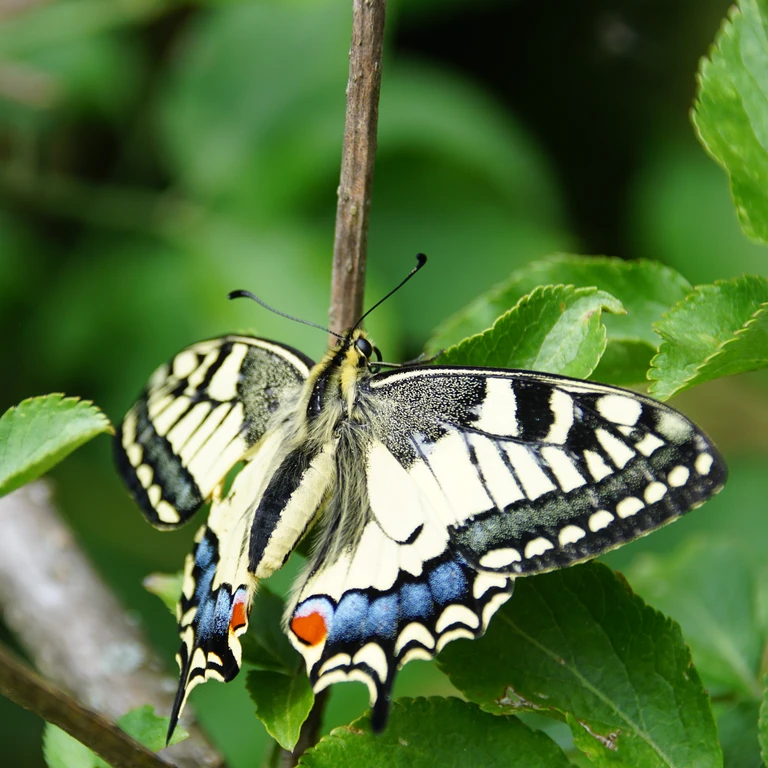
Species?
Papilio machaon
